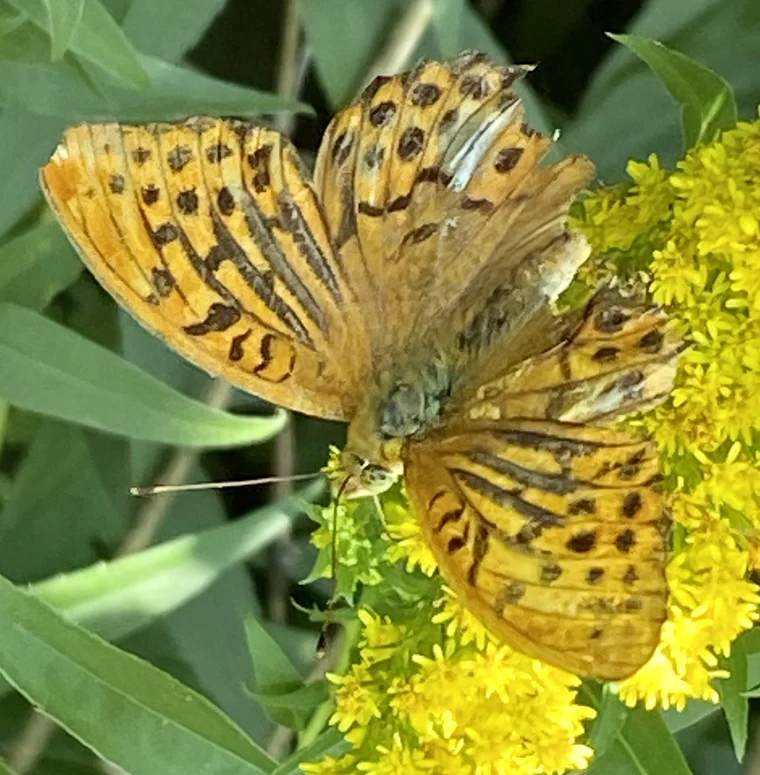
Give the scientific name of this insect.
Argynnis paphia
